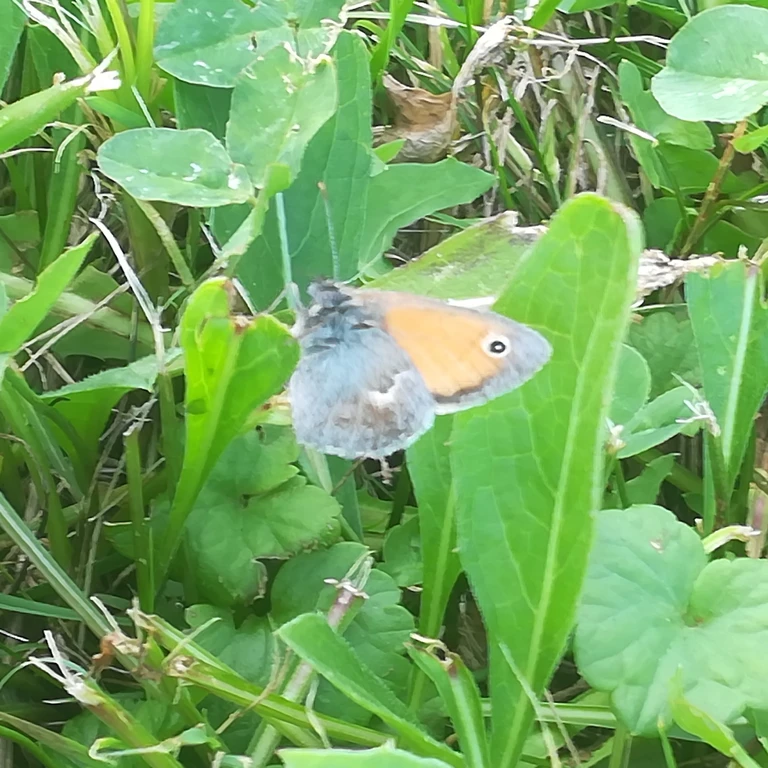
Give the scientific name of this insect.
Coenonympha pamphilus
